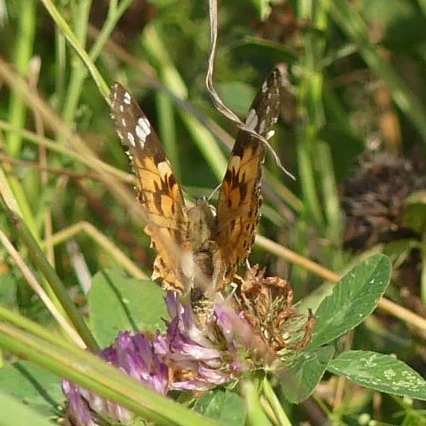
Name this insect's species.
Vanessa cardui
